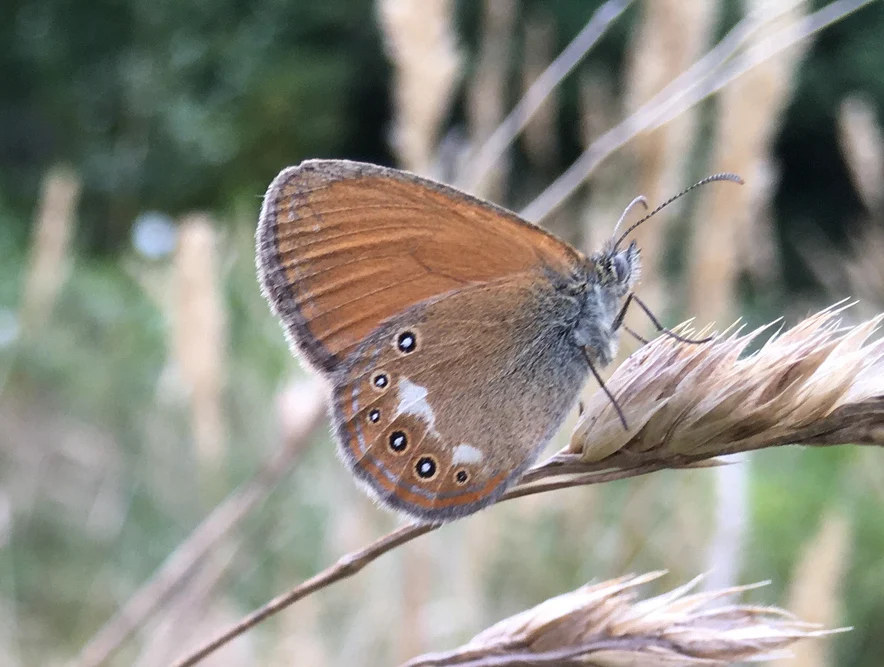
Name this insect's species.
Coenonympha glycerion (also Coenonympha iphis)
